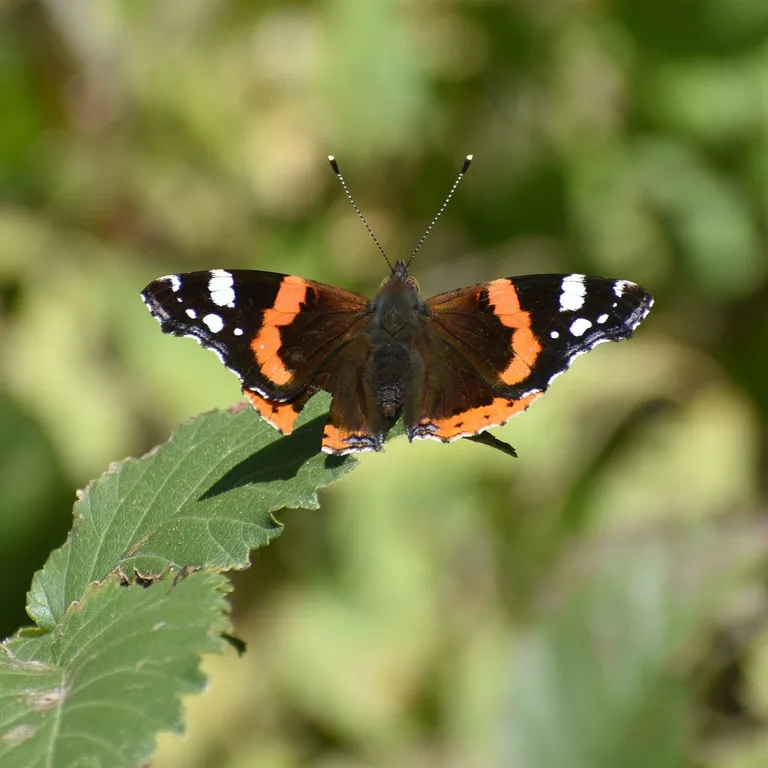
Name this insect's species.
Vanessa atalanta
